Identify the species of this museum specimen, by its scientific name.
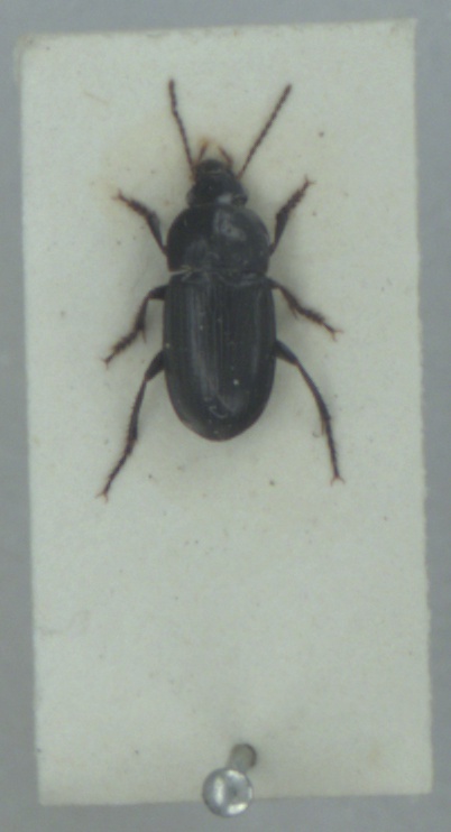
Harpalus anxius
